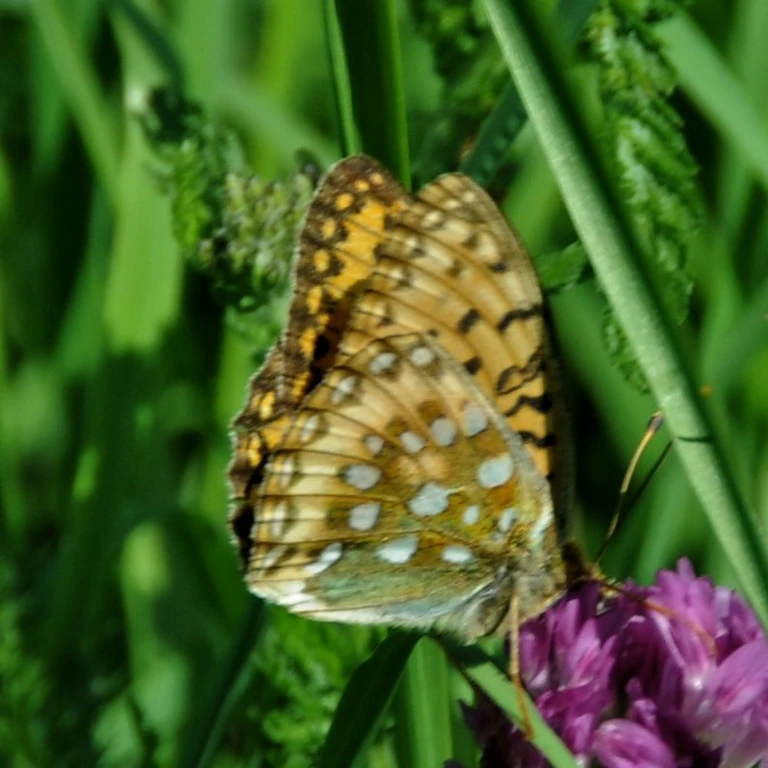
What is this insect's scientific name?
Speyeria aglaja
